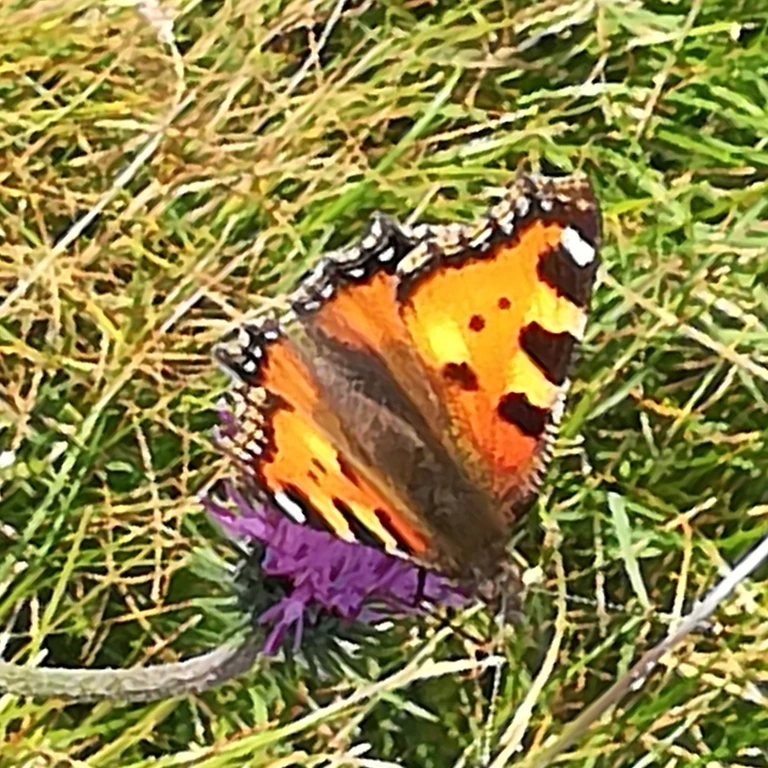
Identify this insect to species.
Aglais urticae
